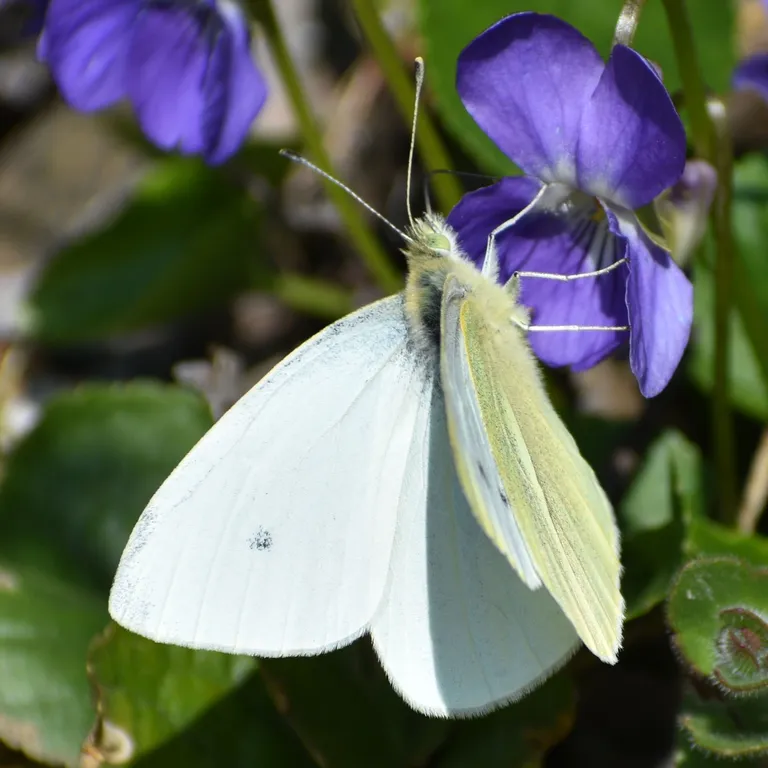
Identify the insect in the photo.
Pieris rapae
